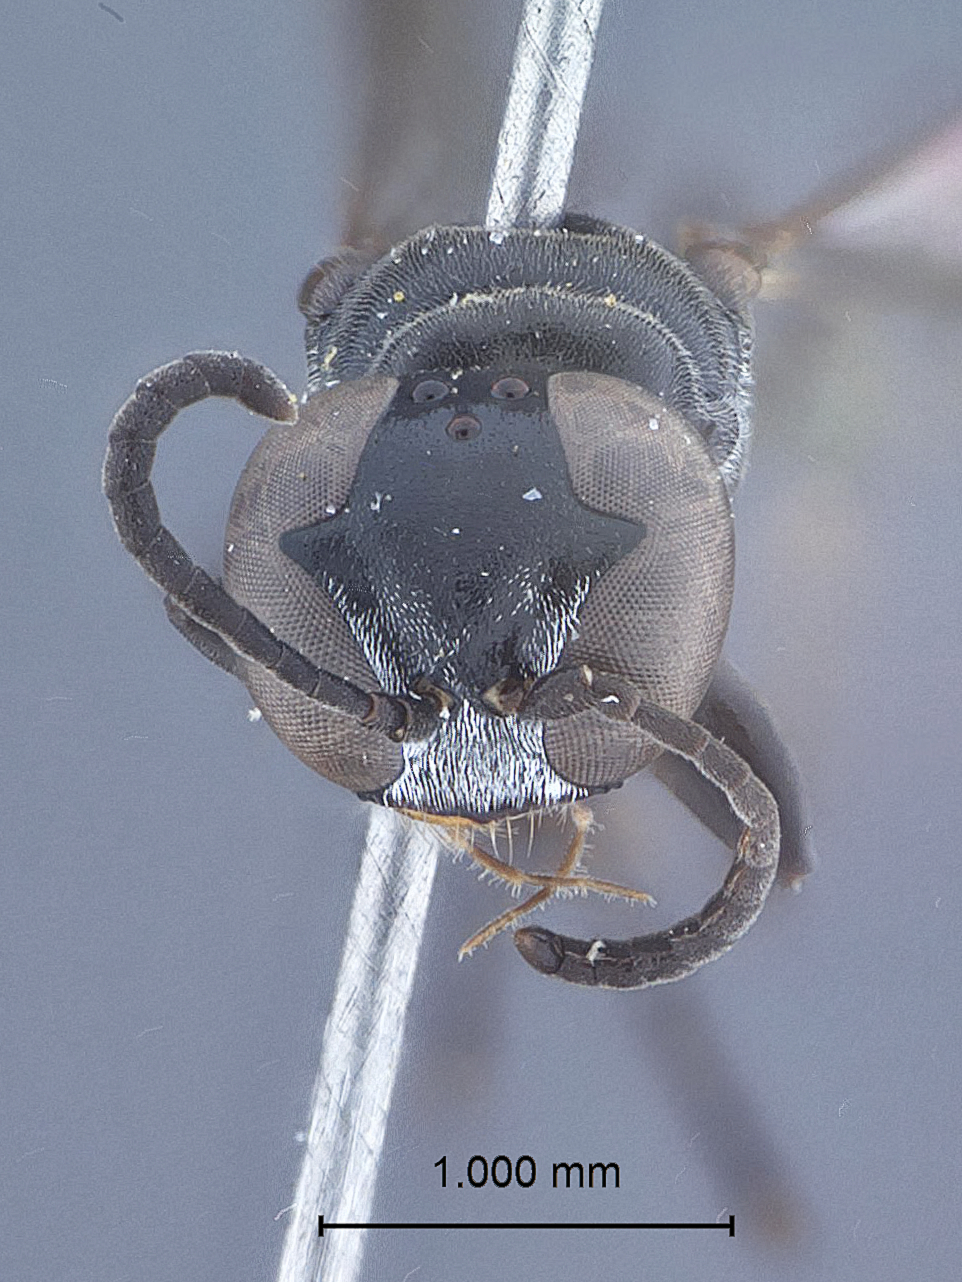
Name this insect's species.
Trypoxylon planifrons
